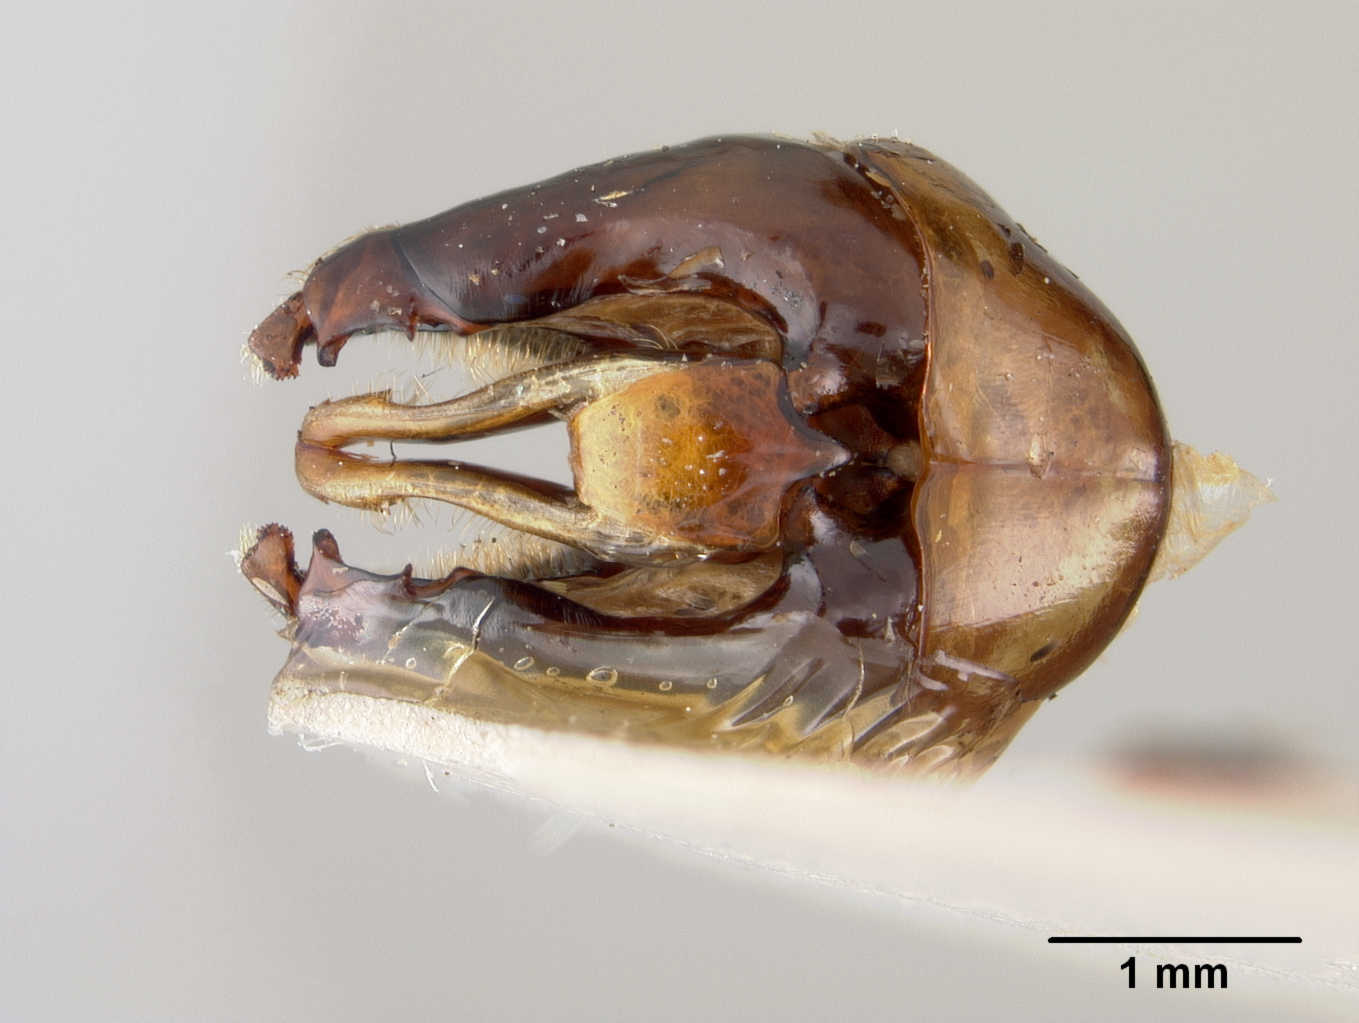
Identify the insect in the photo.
Psithyrus kodiakensis
